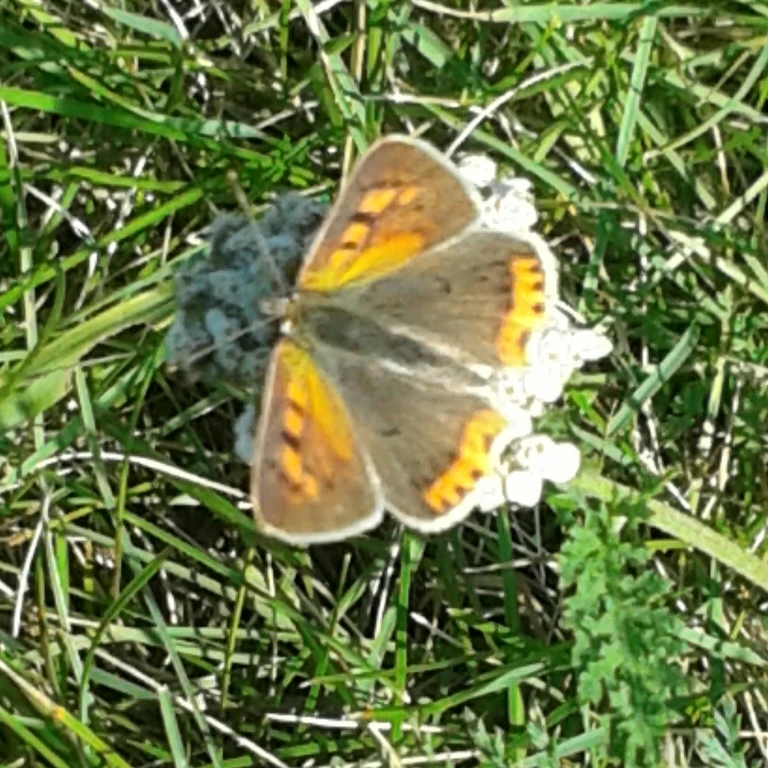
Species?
Lycaena phlaeas
